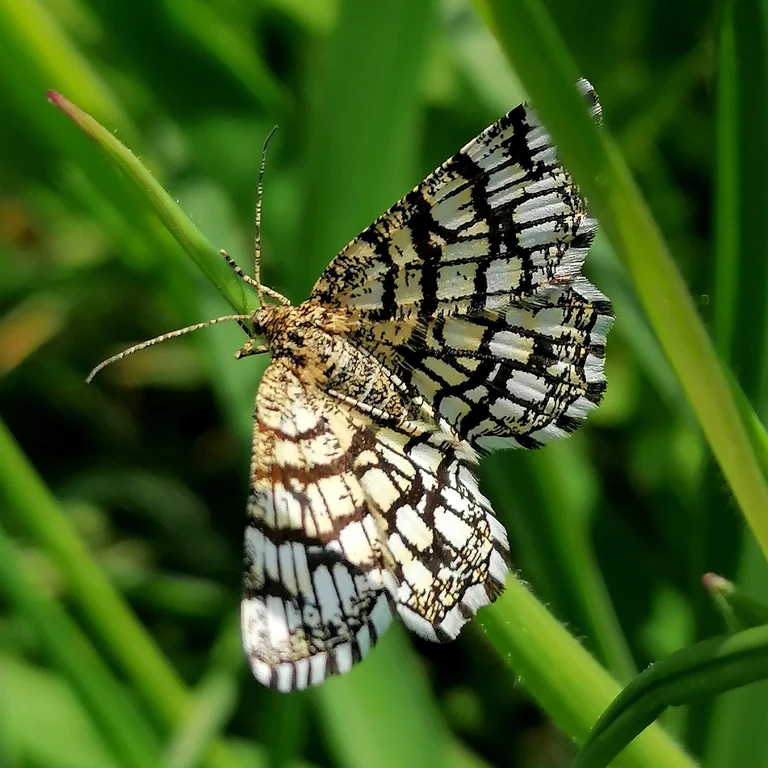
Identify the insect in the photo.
Chiasmia clathrata
